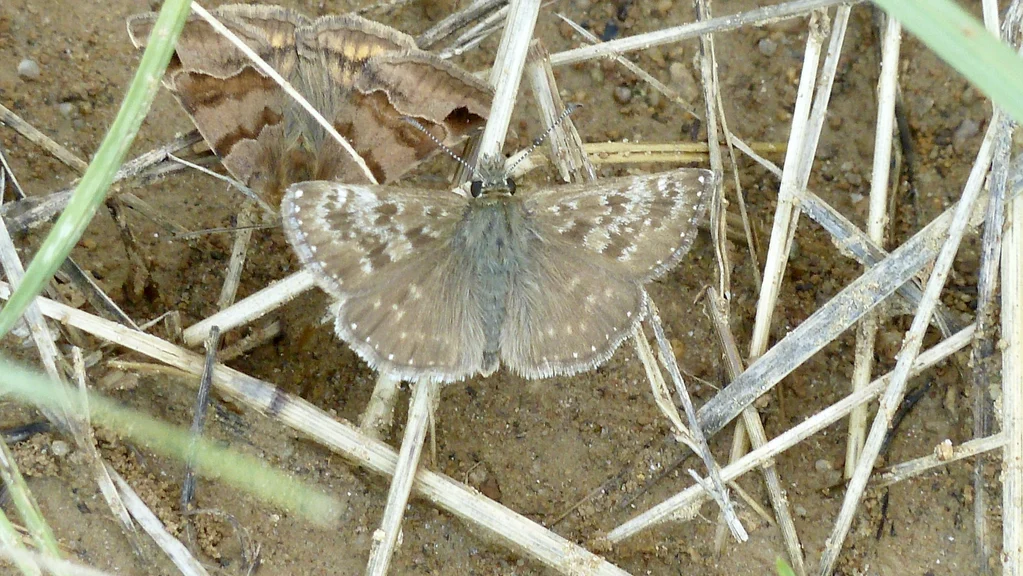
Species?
Erynnis tages
